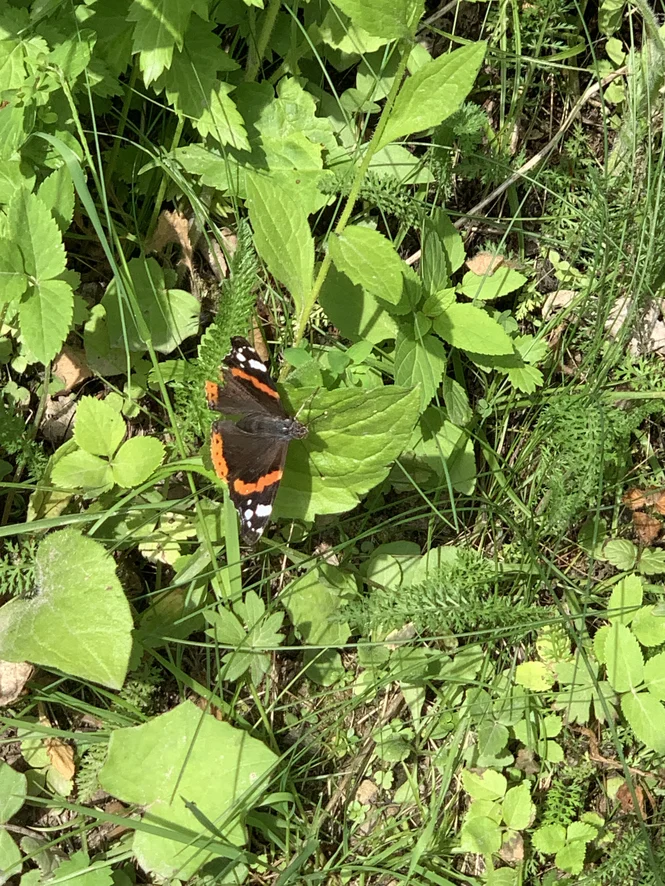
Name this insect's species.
Vanessa atalanta
